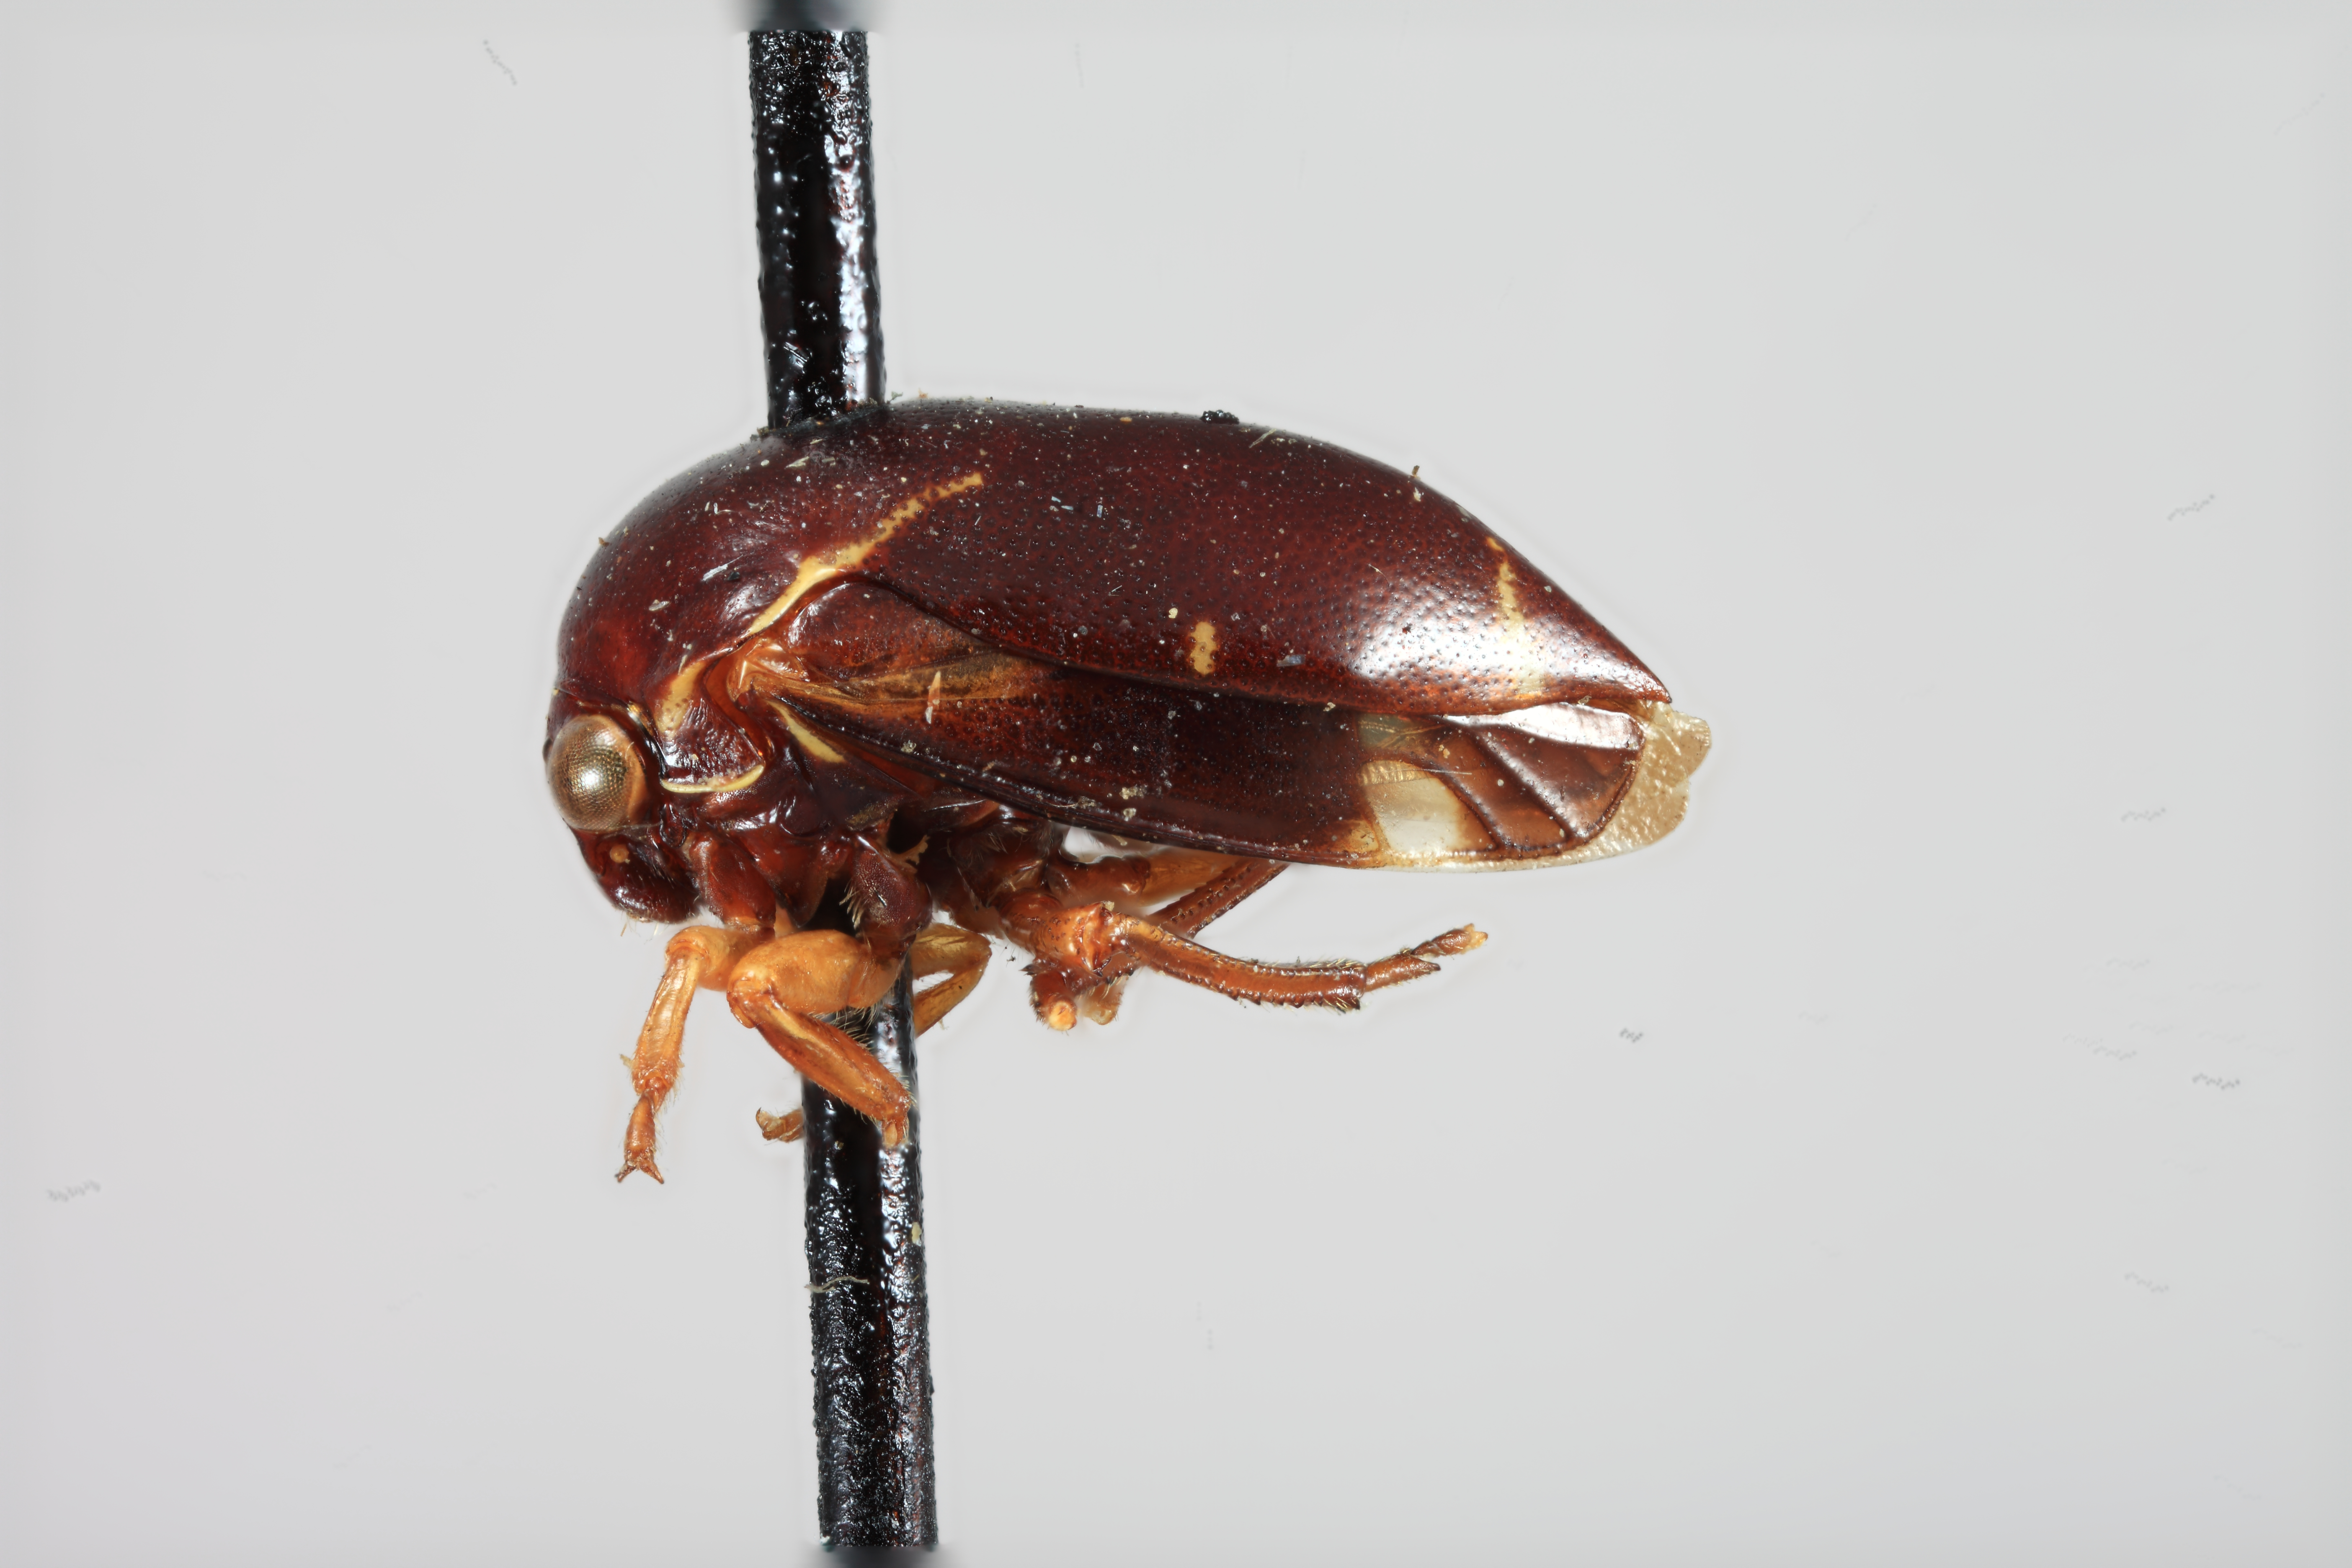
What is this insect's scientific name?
Horiola fenestrata
